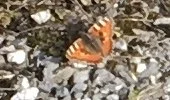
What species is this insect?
Aglais urticae
